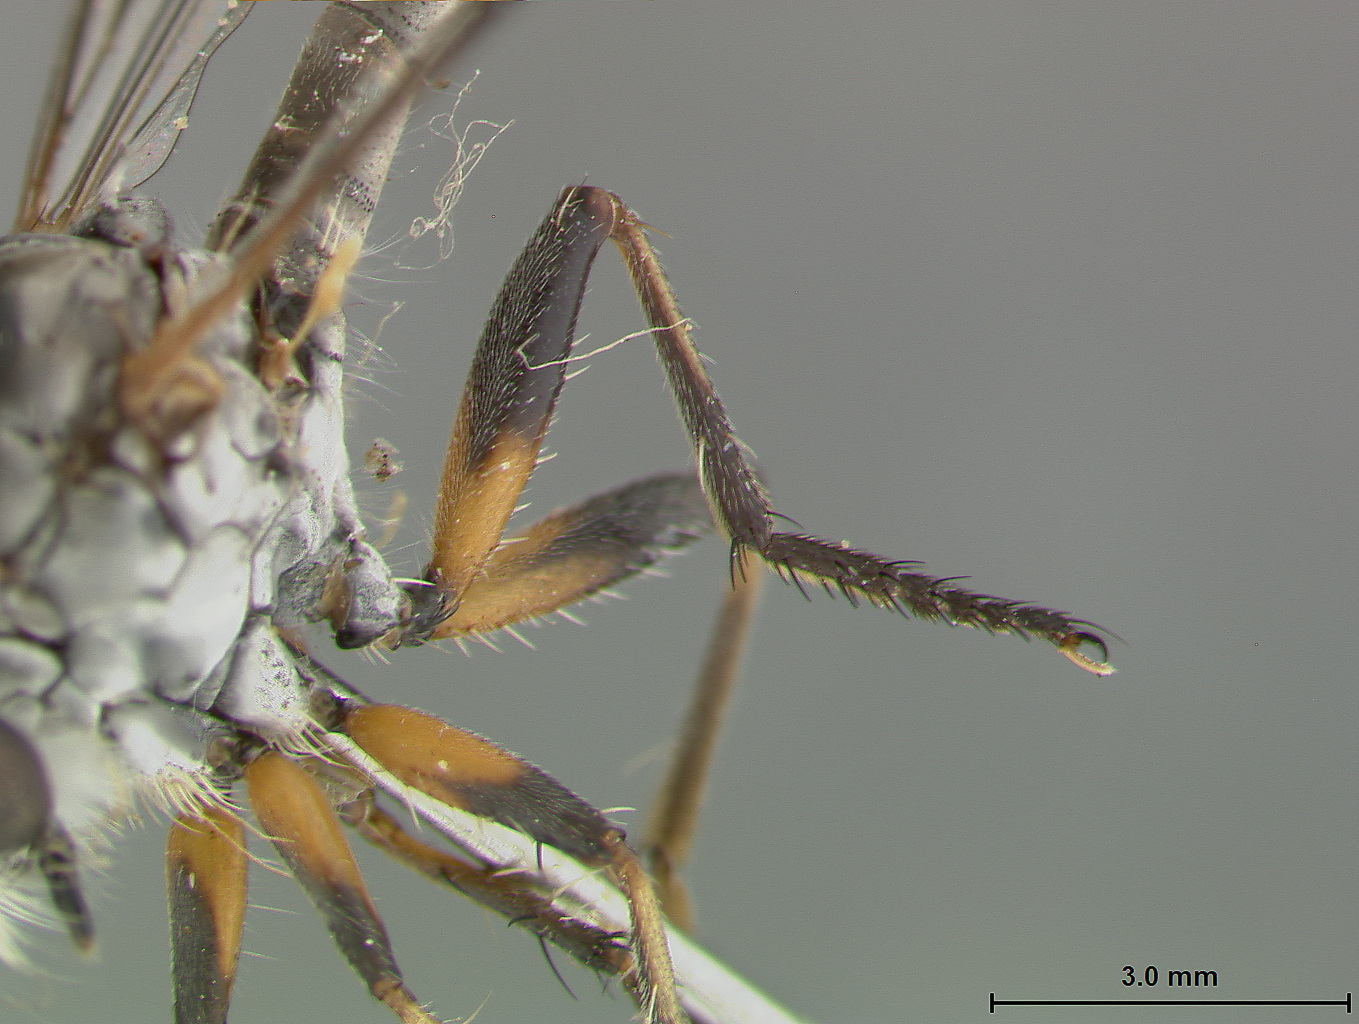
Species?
Ommatius jamaicensis
